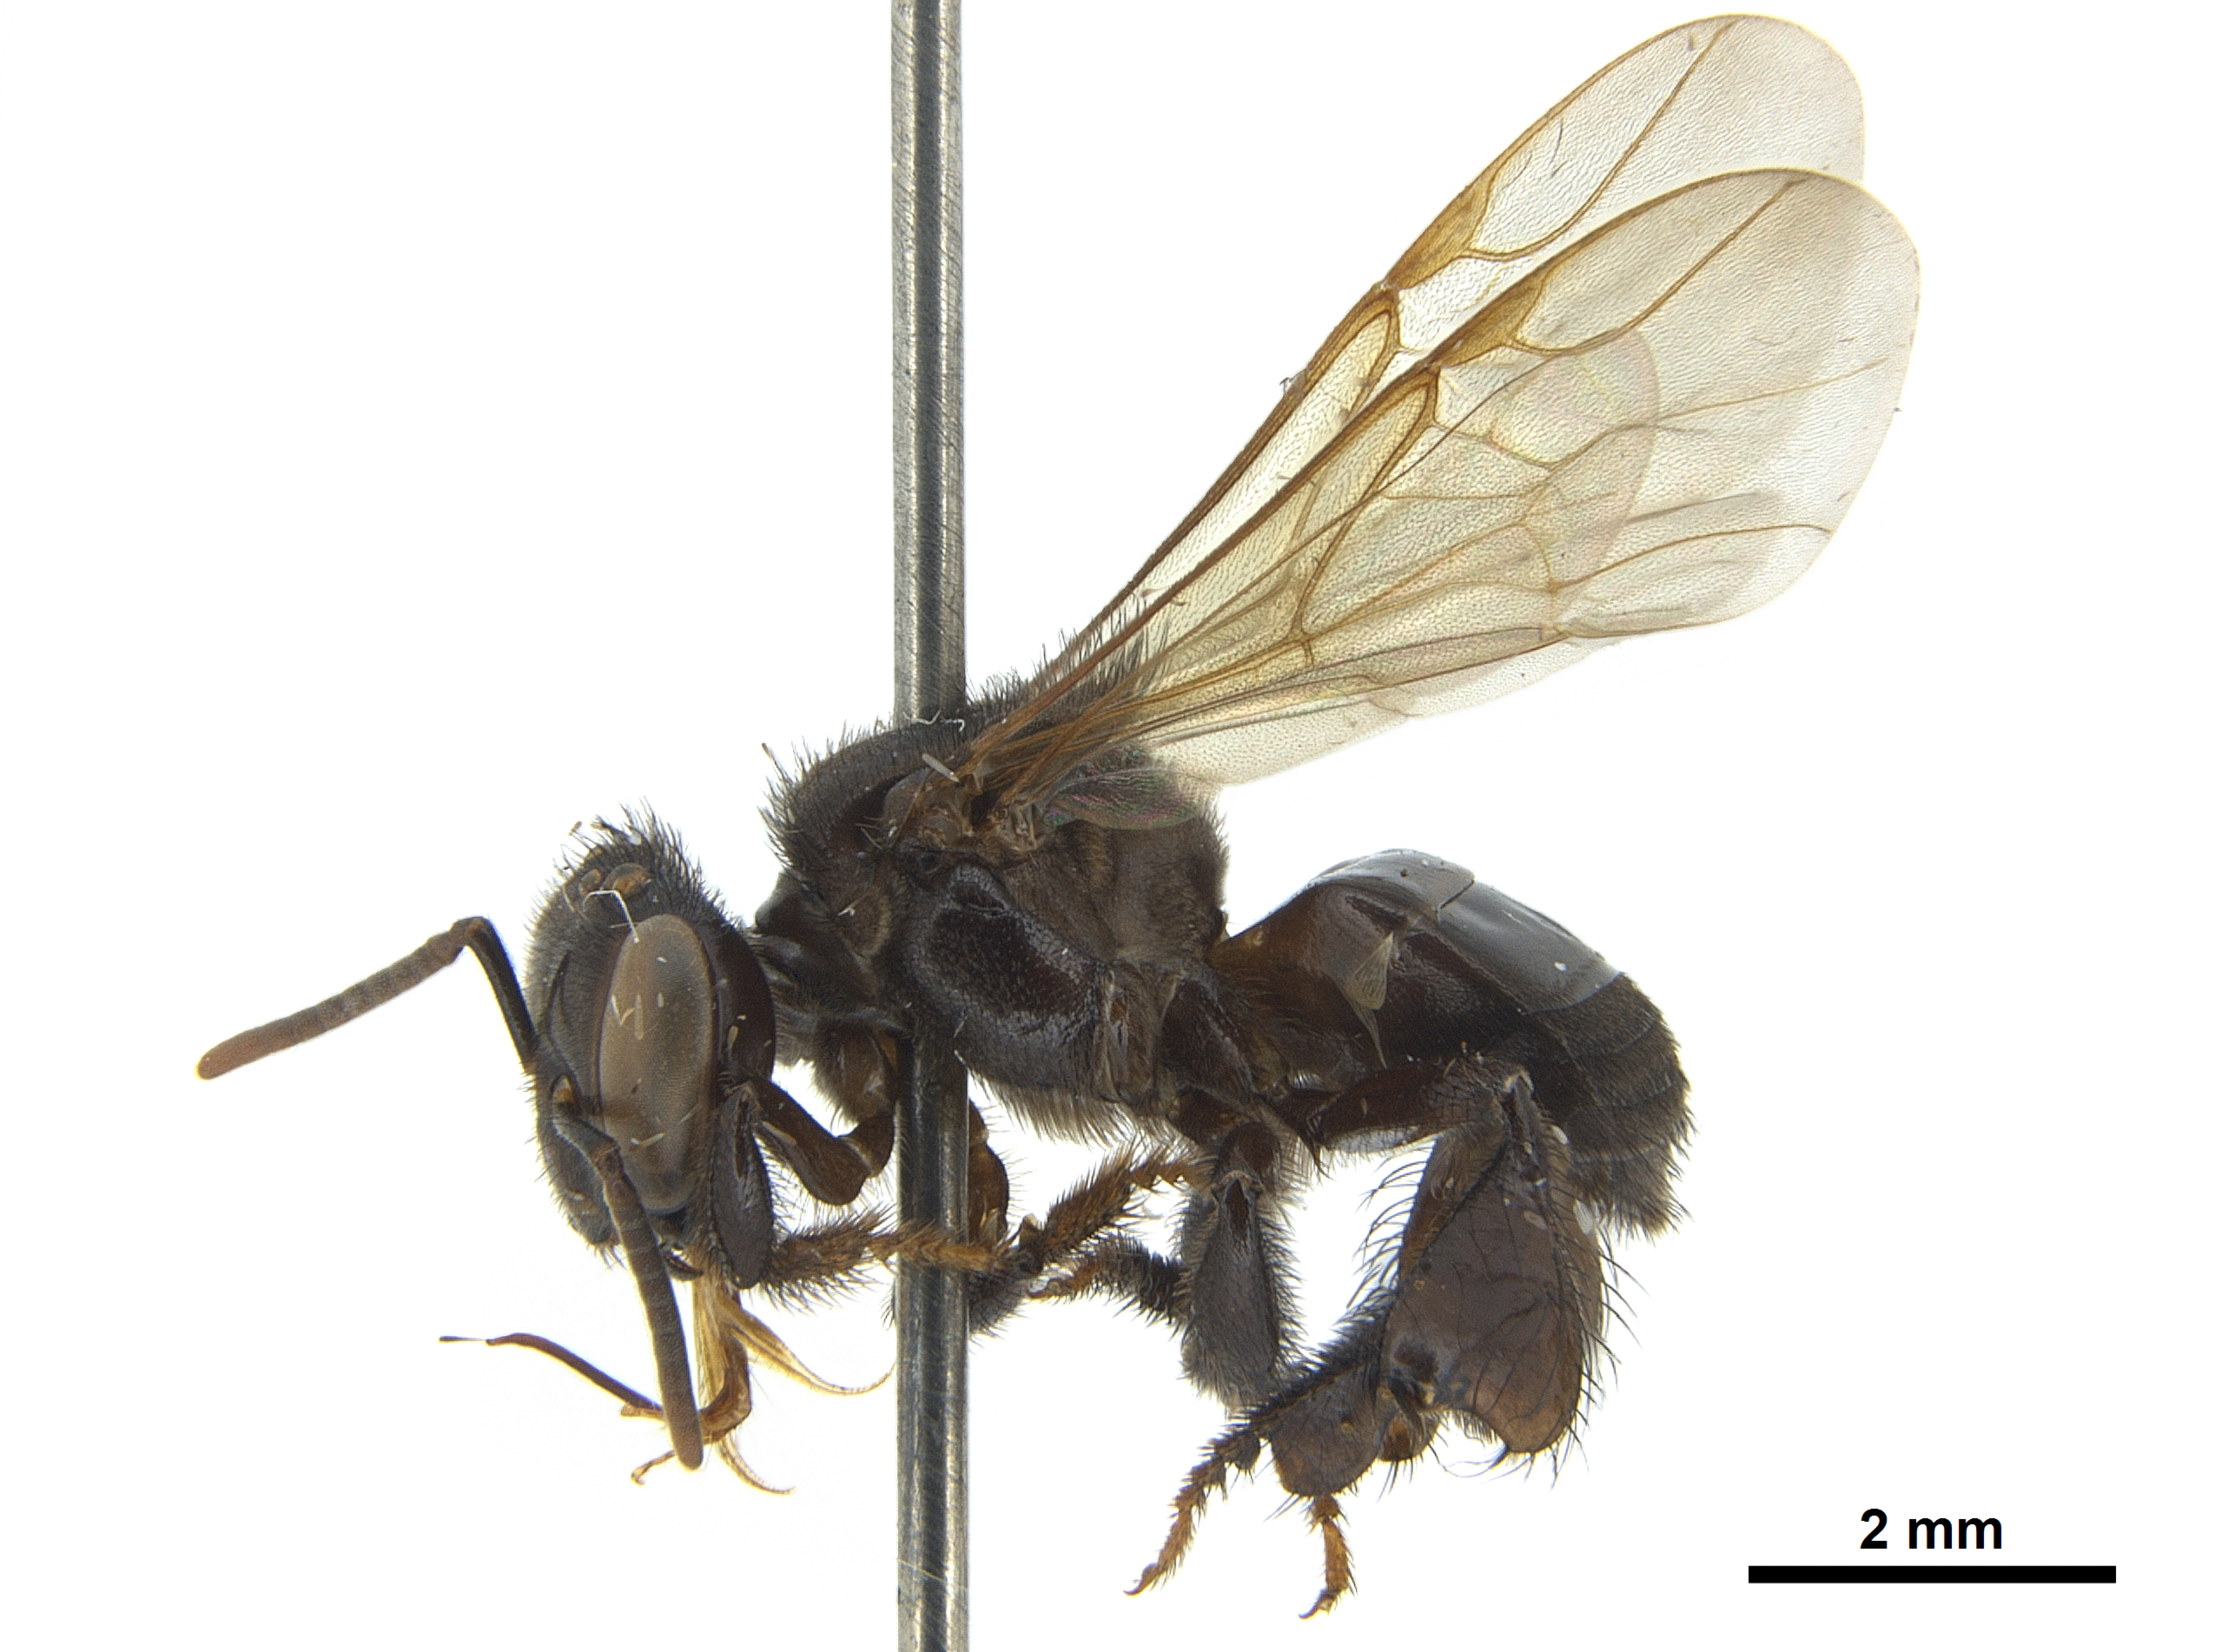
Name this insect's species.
Partamona ailyae
